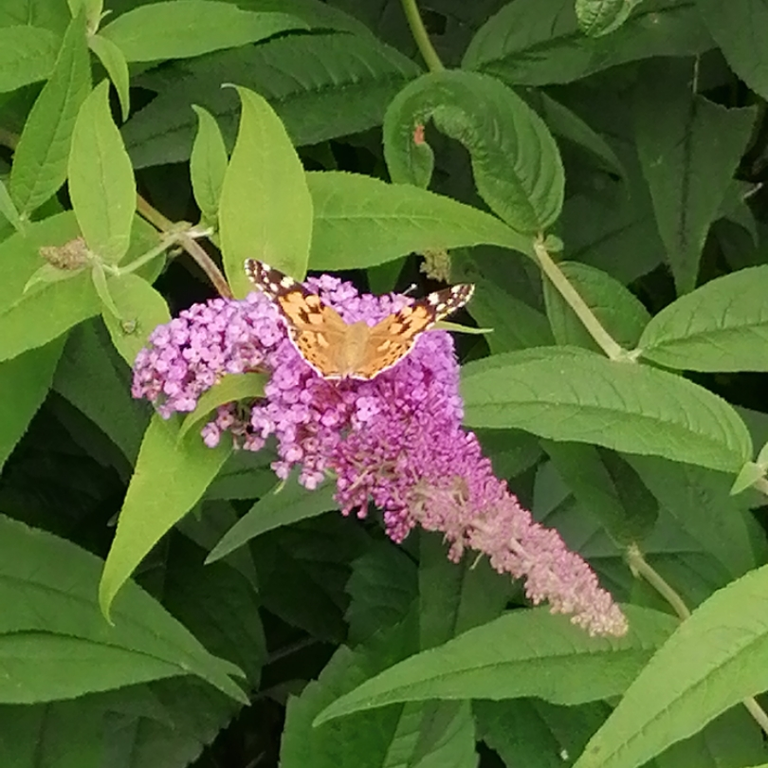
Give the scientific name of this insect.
Vanessa cardui
